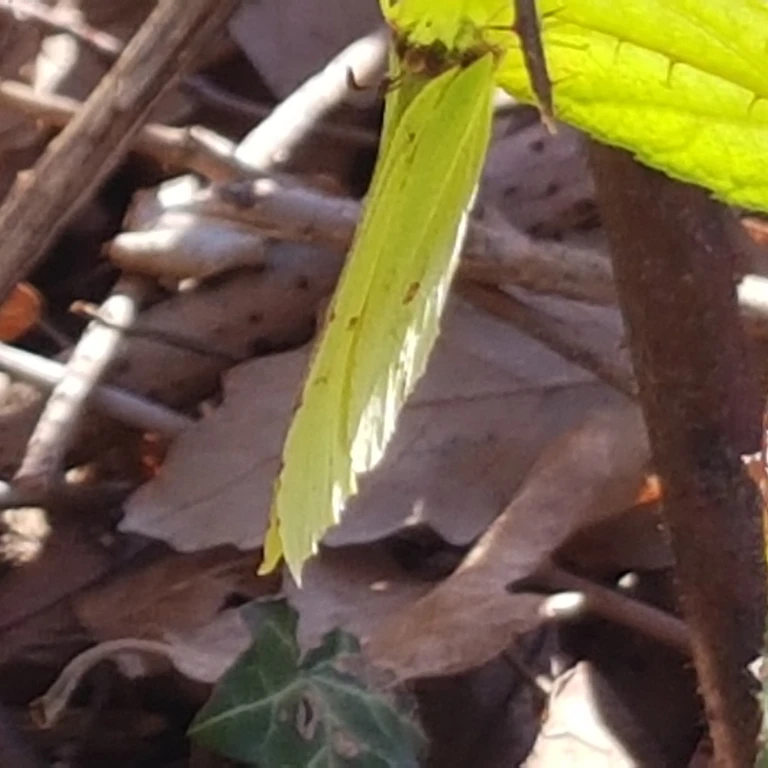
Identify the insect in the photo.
Gonepteryx rhamni
